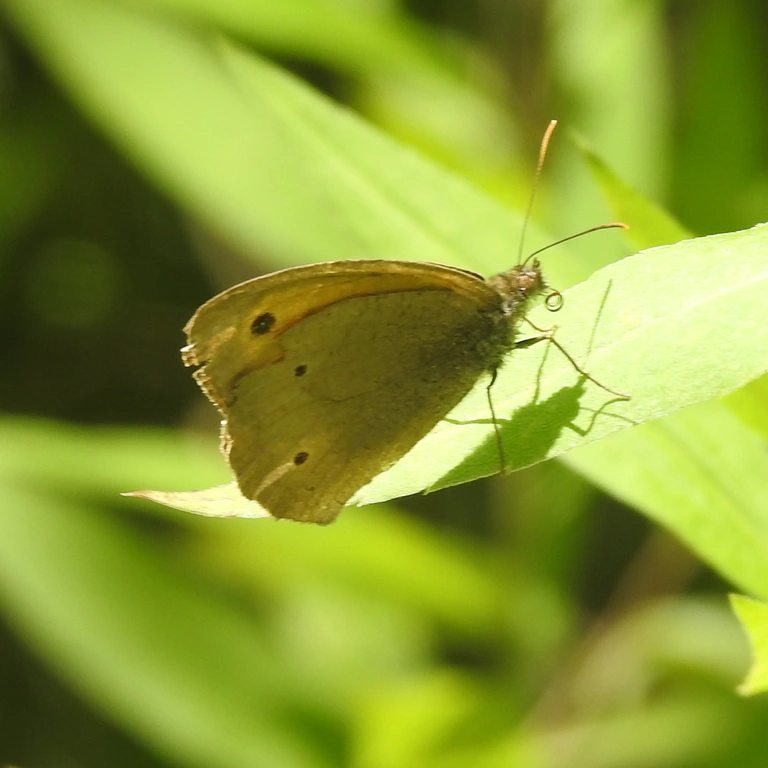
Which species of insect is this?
Maniola jurtina
